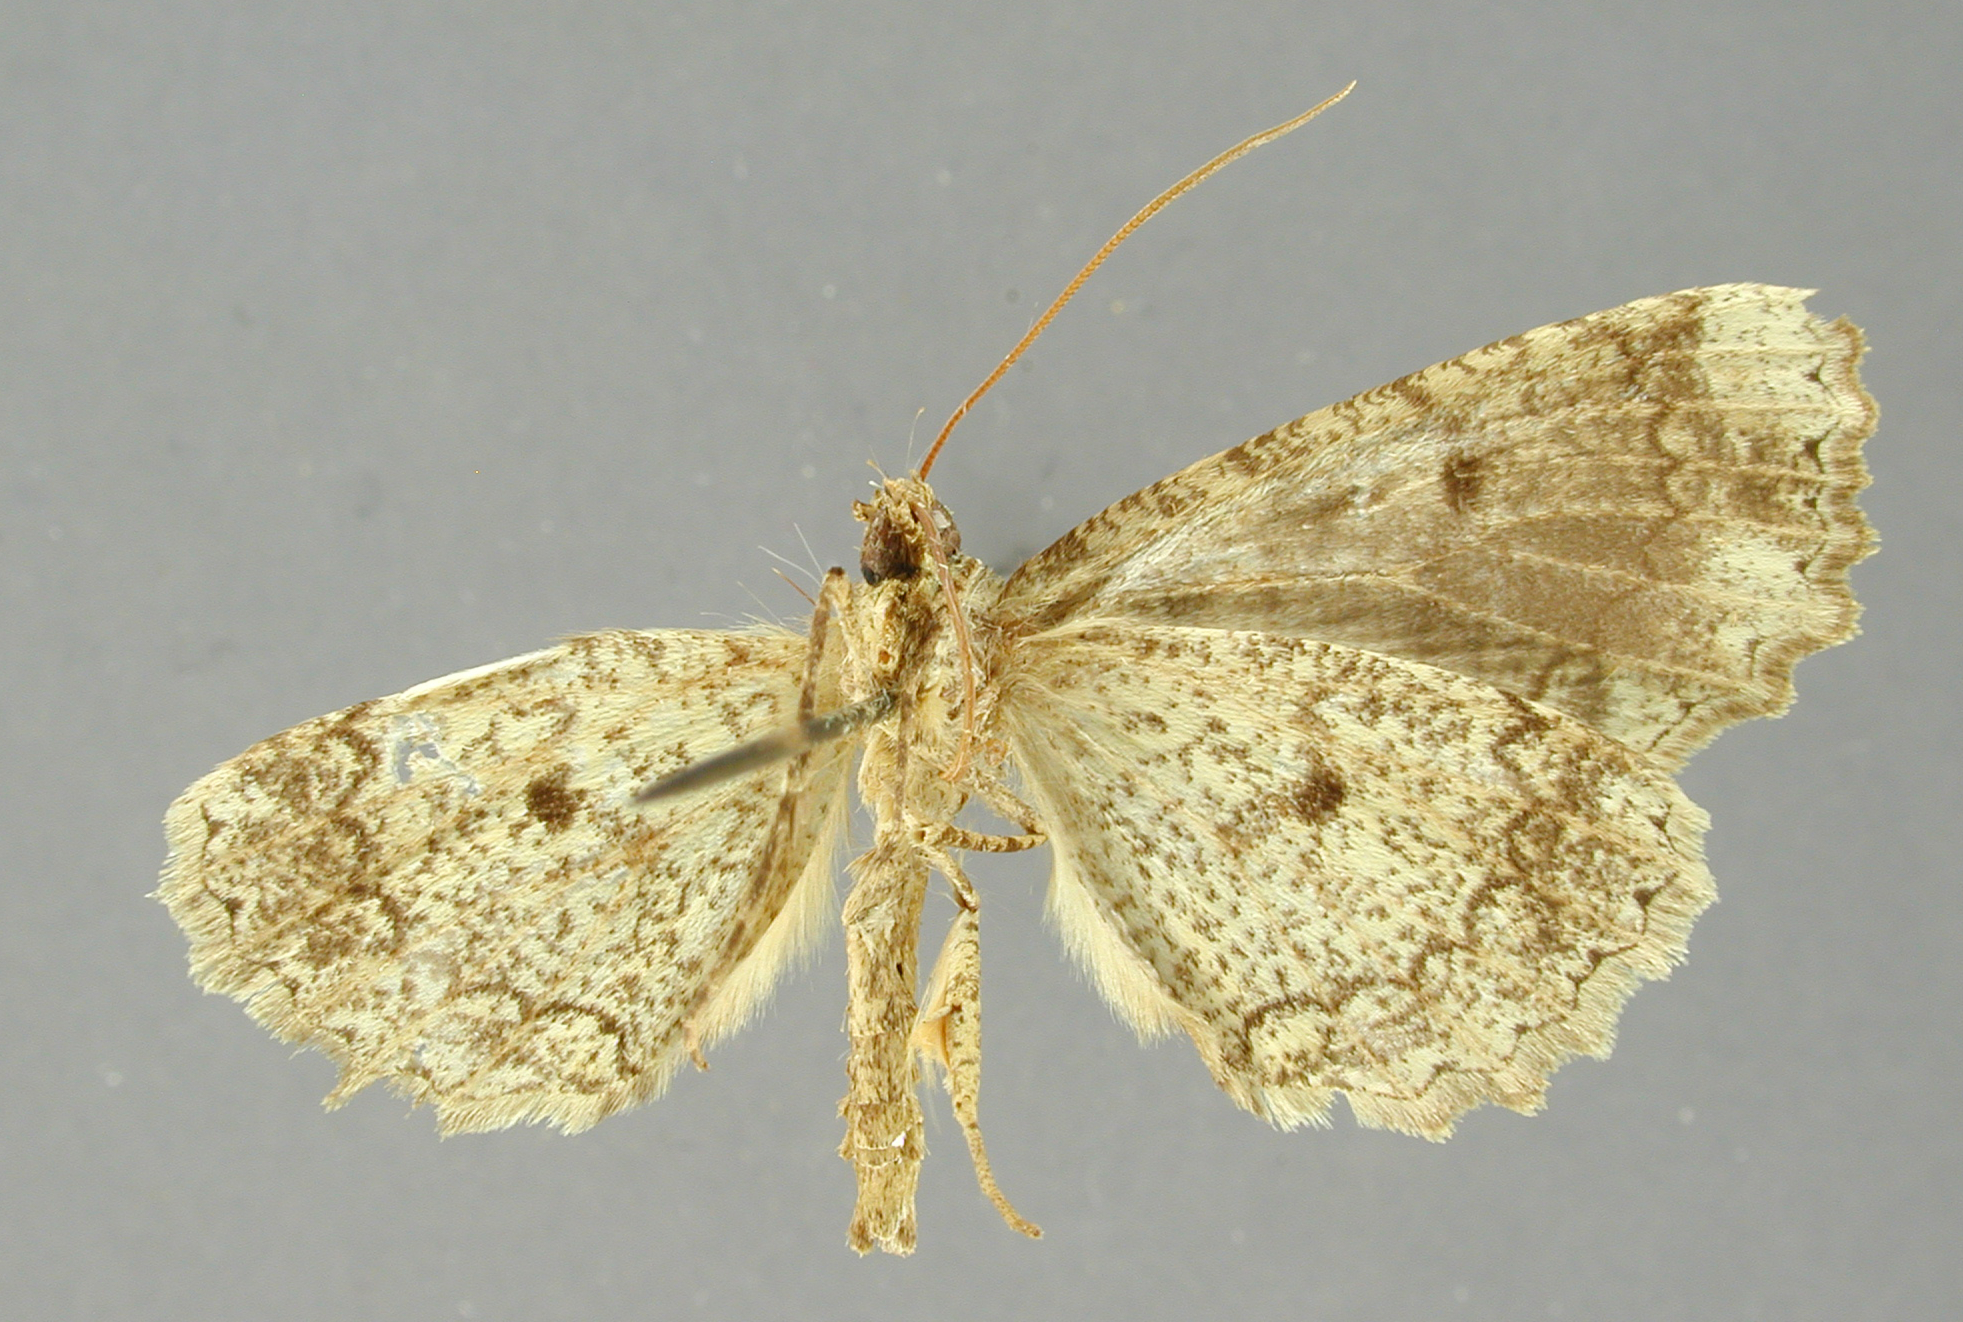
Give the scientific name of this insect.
Cidariophanes muscosa
